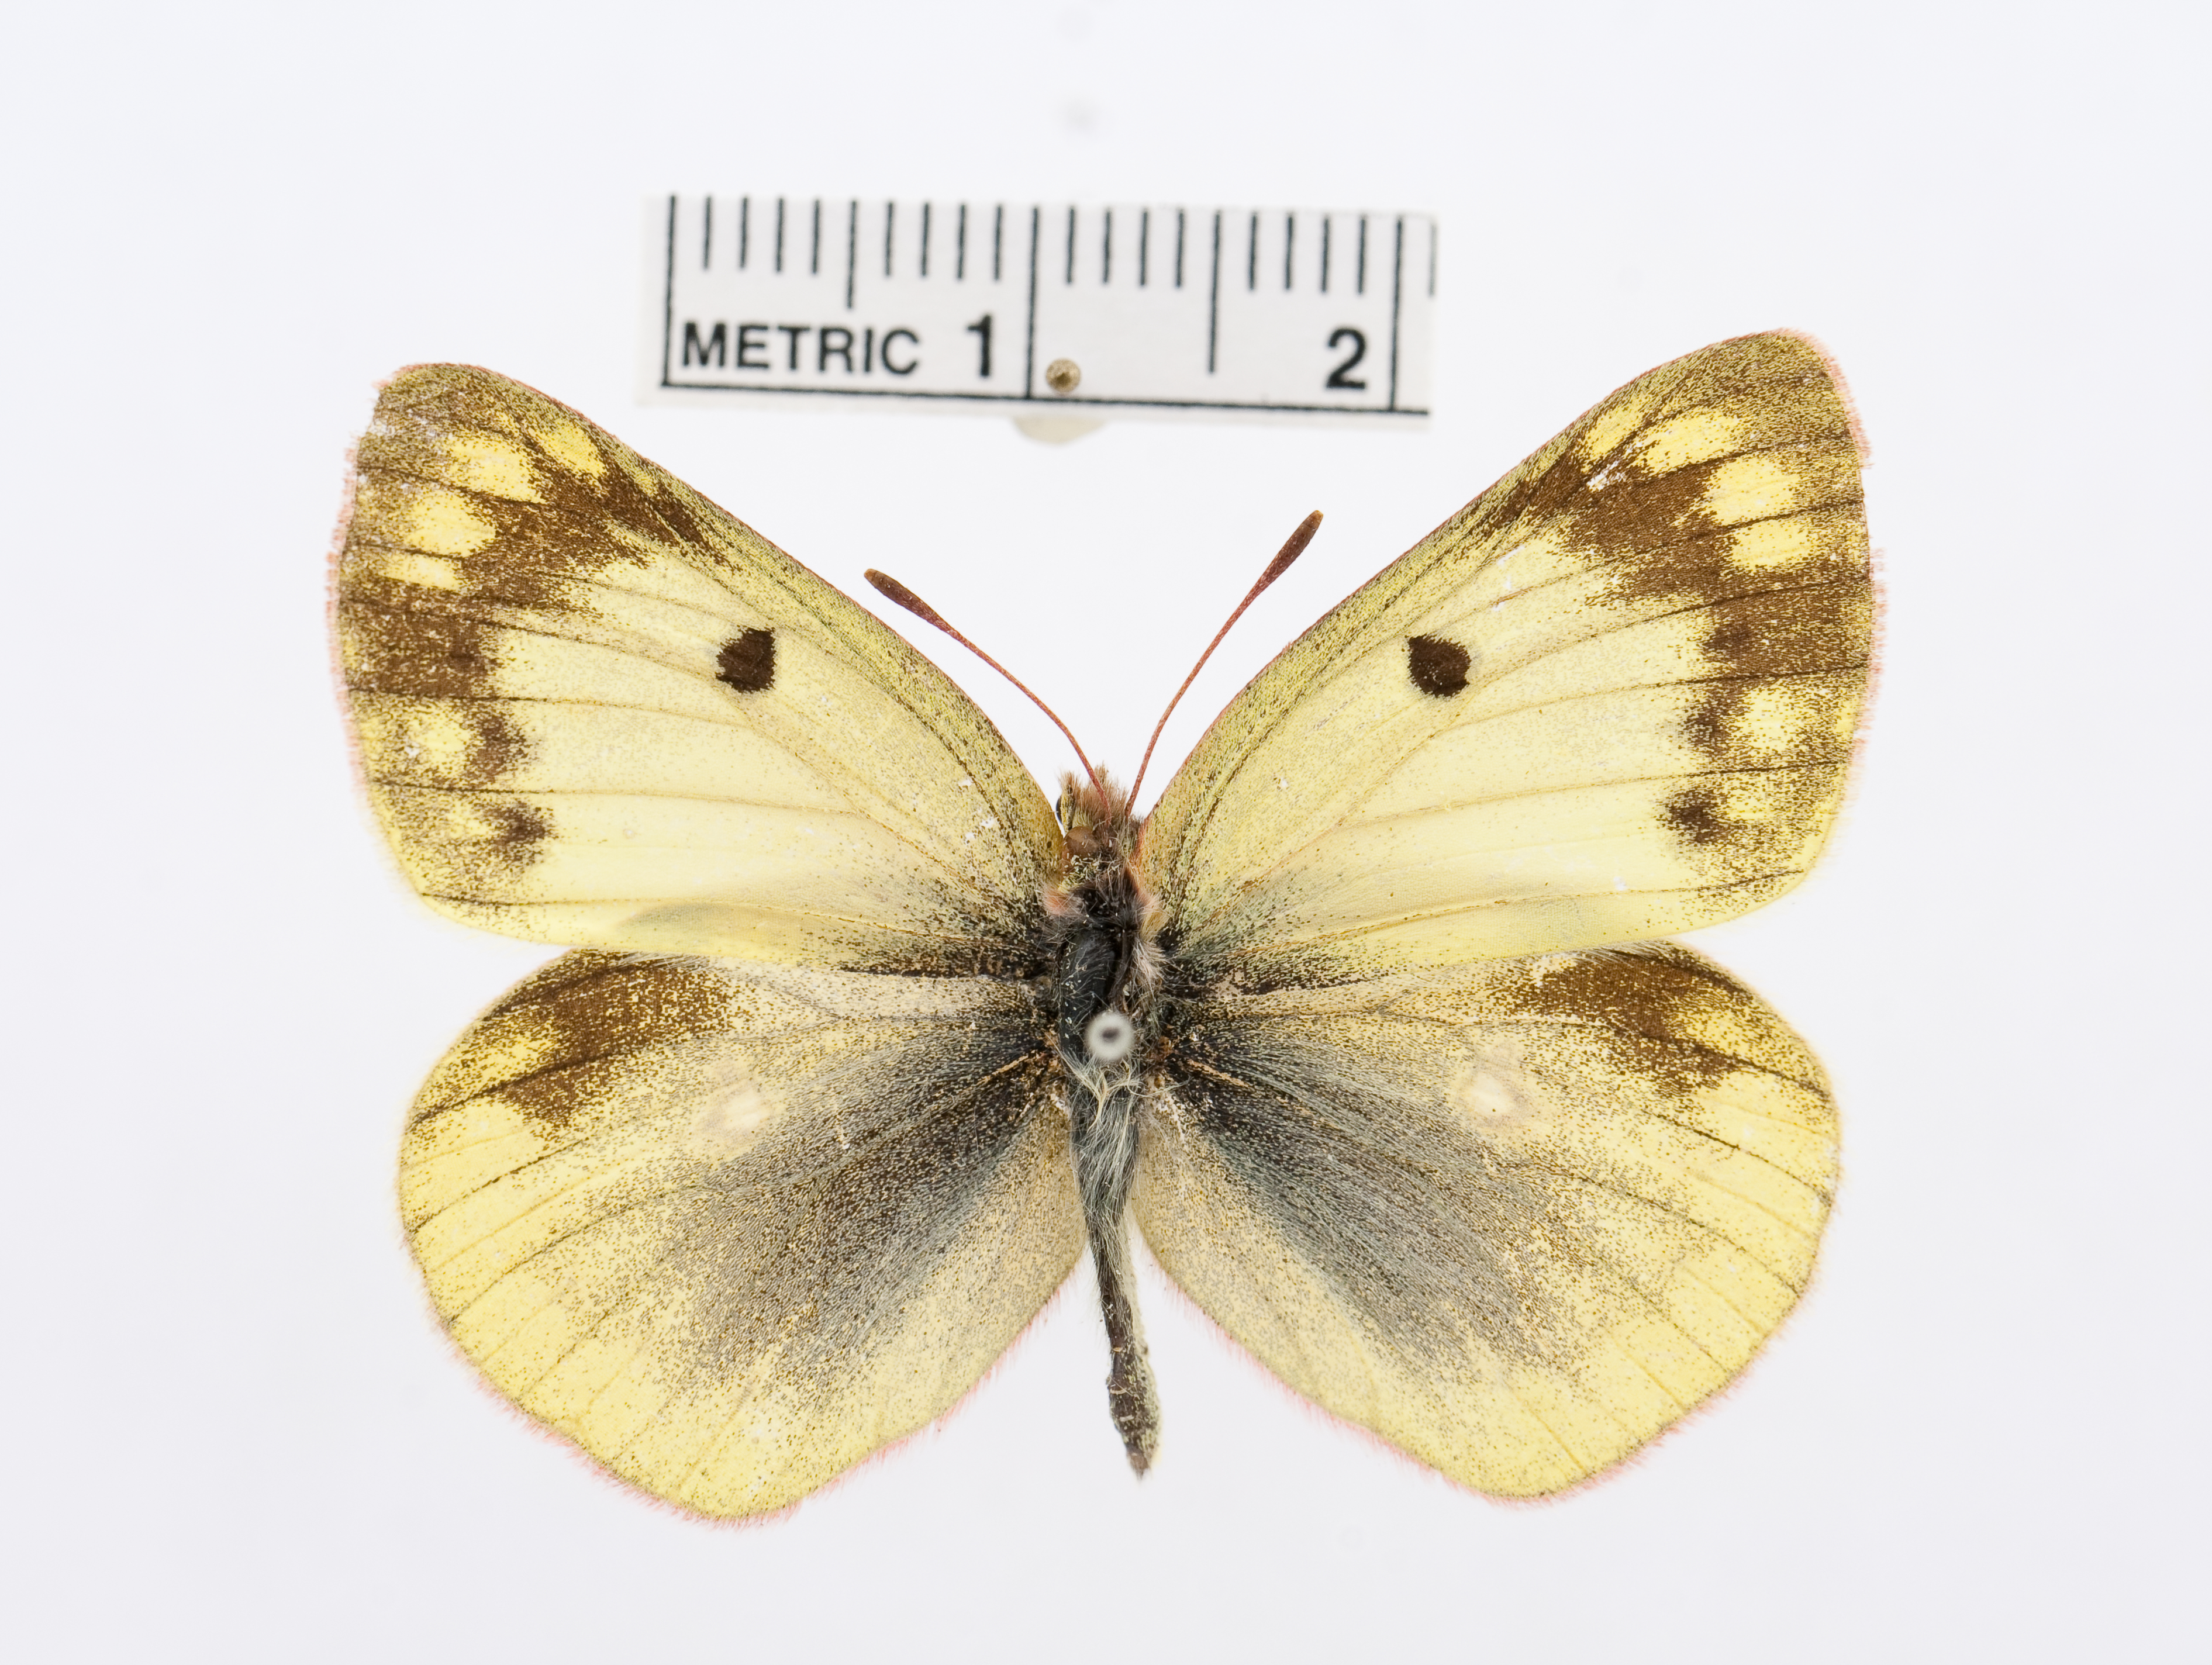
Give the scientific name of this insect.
Colias christophi
